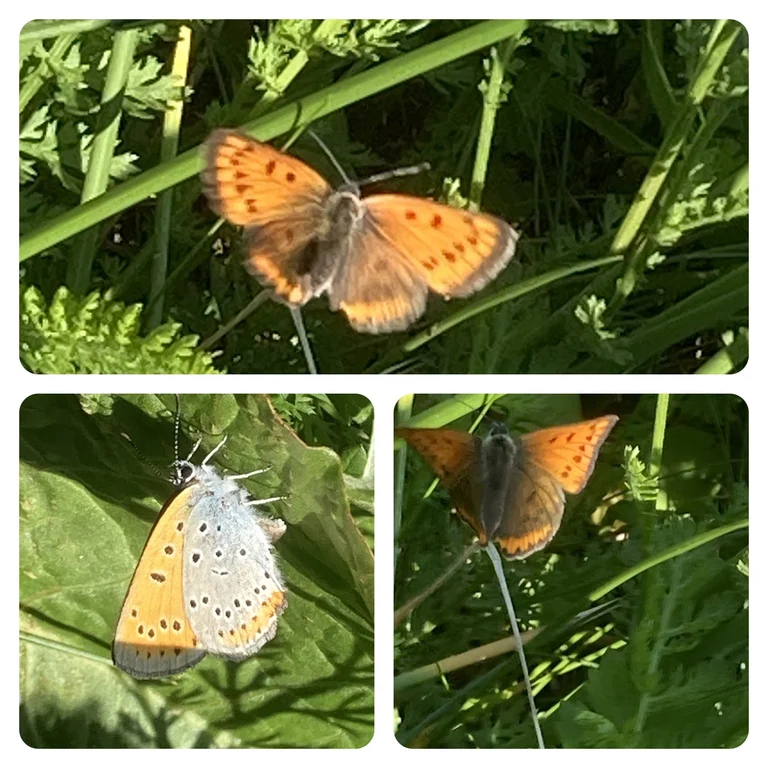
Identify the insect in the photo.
Lycaena dispar
